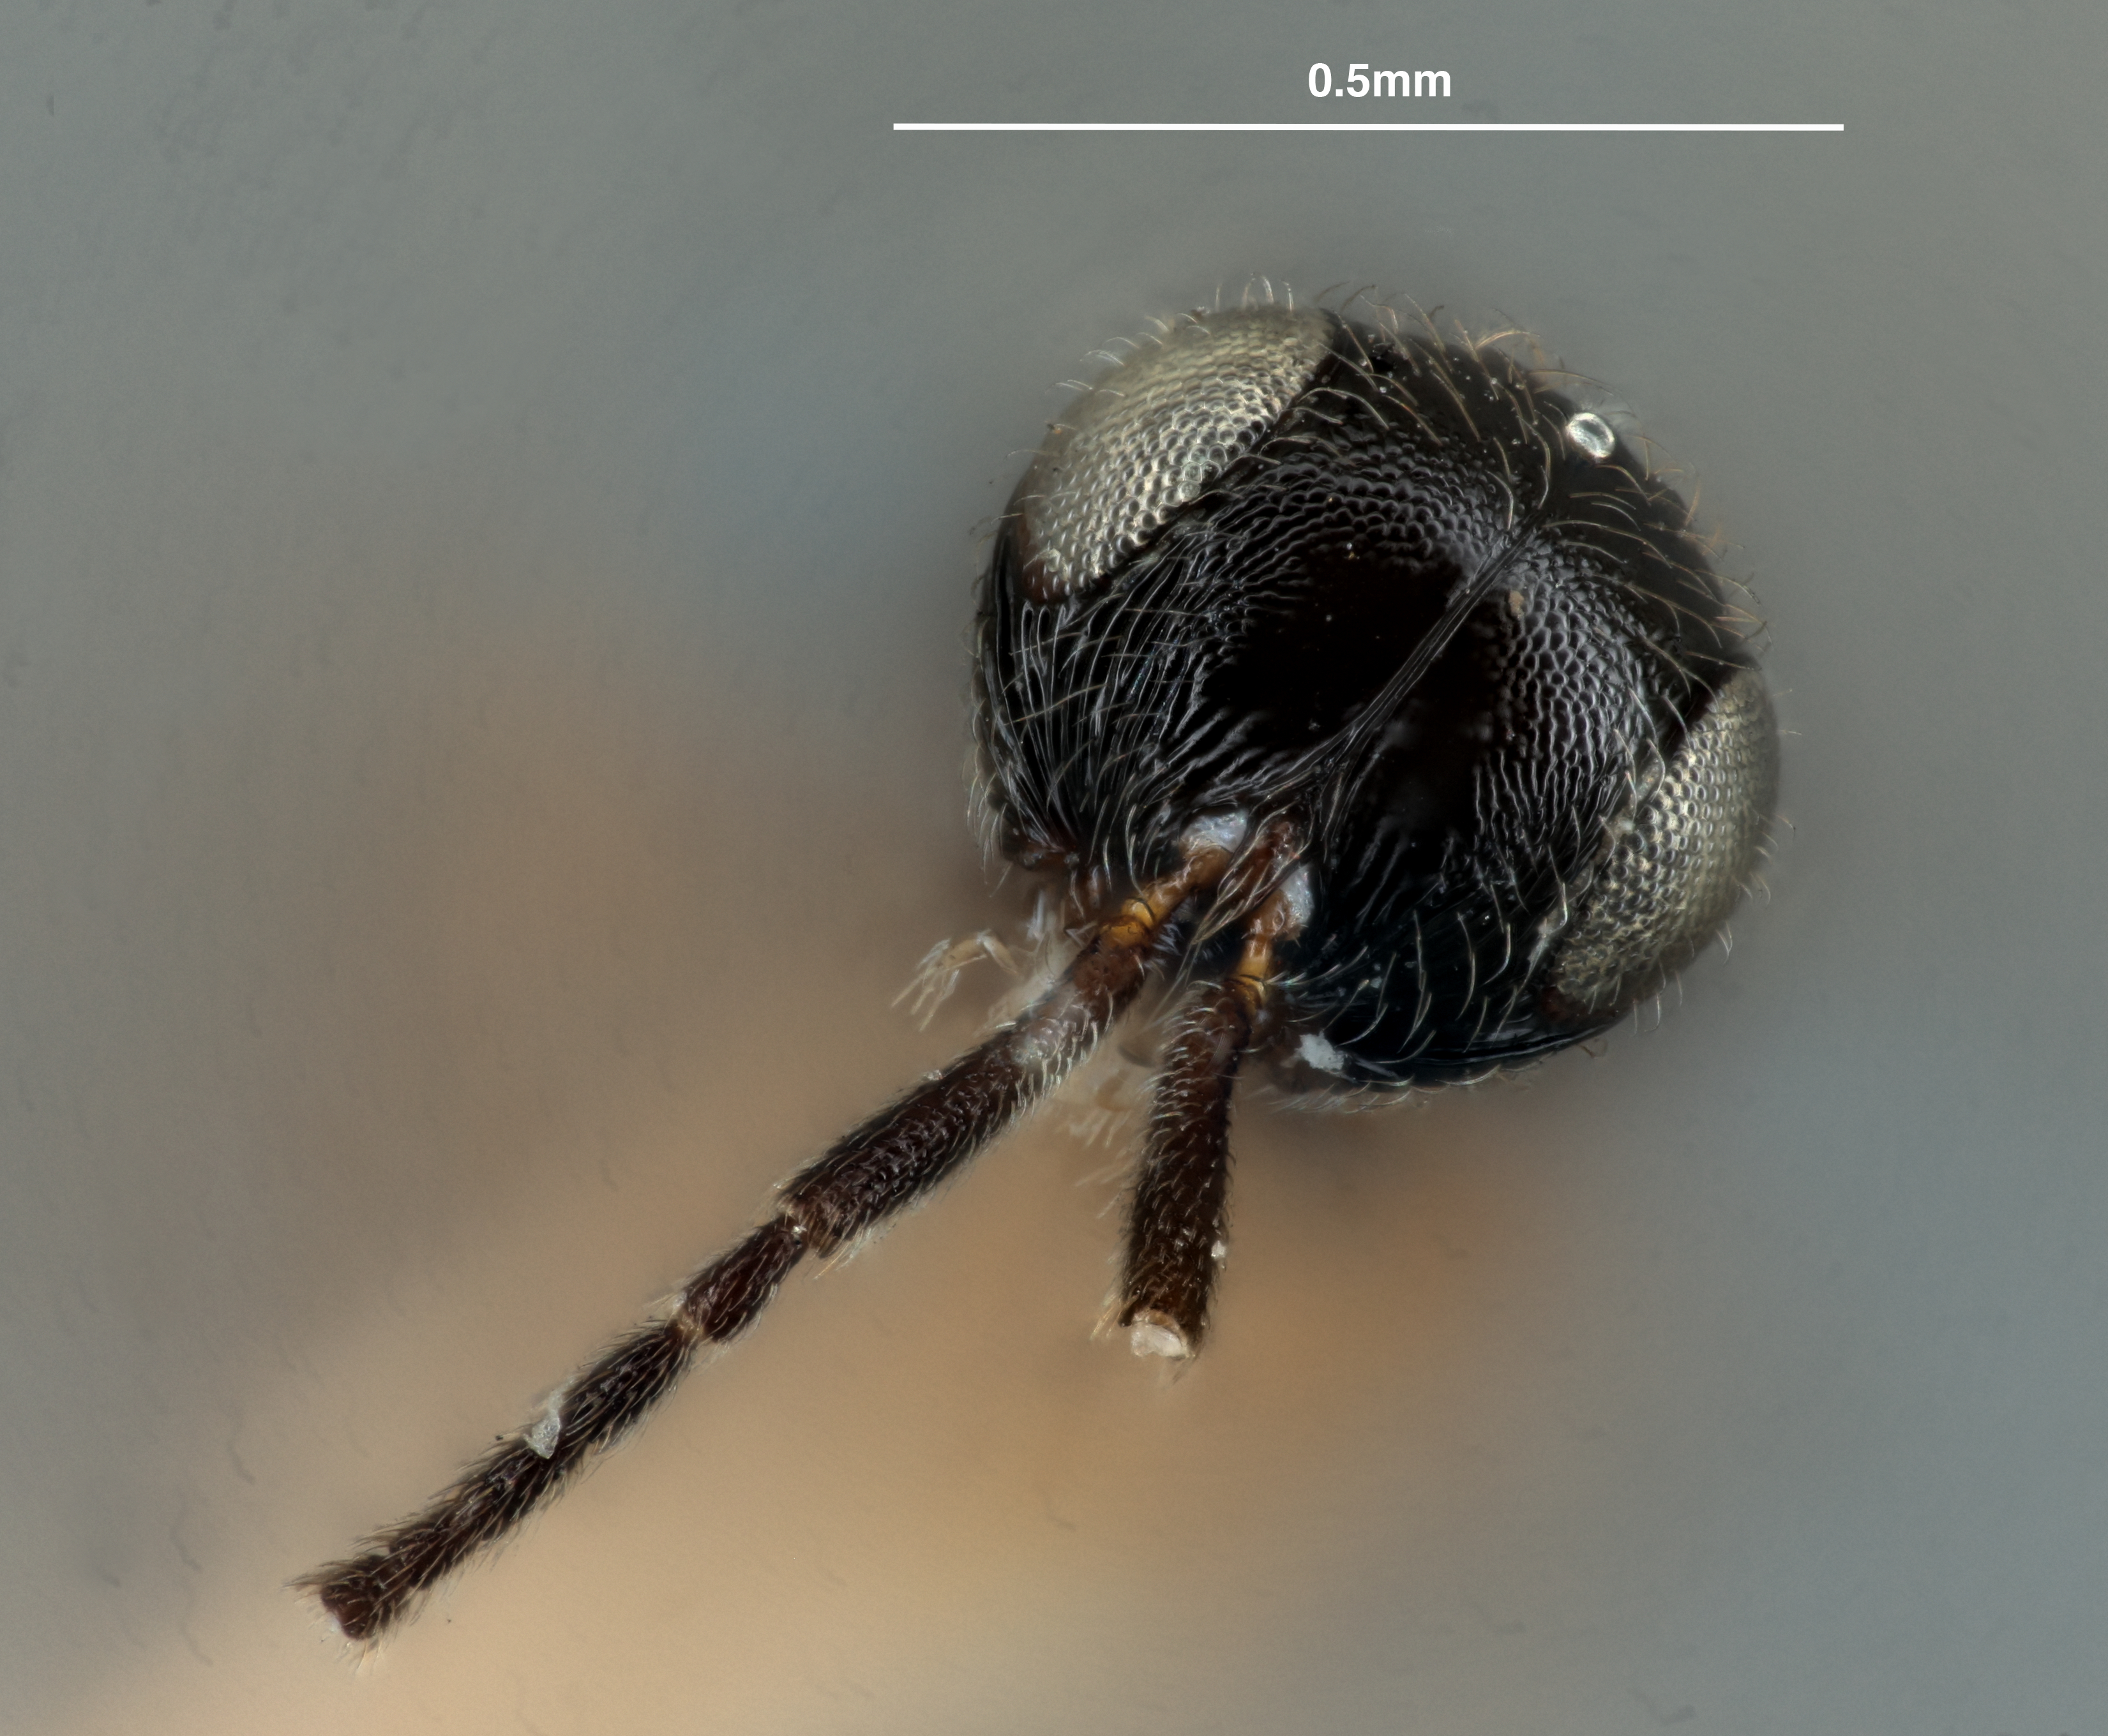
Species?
Trimorus jucundus
